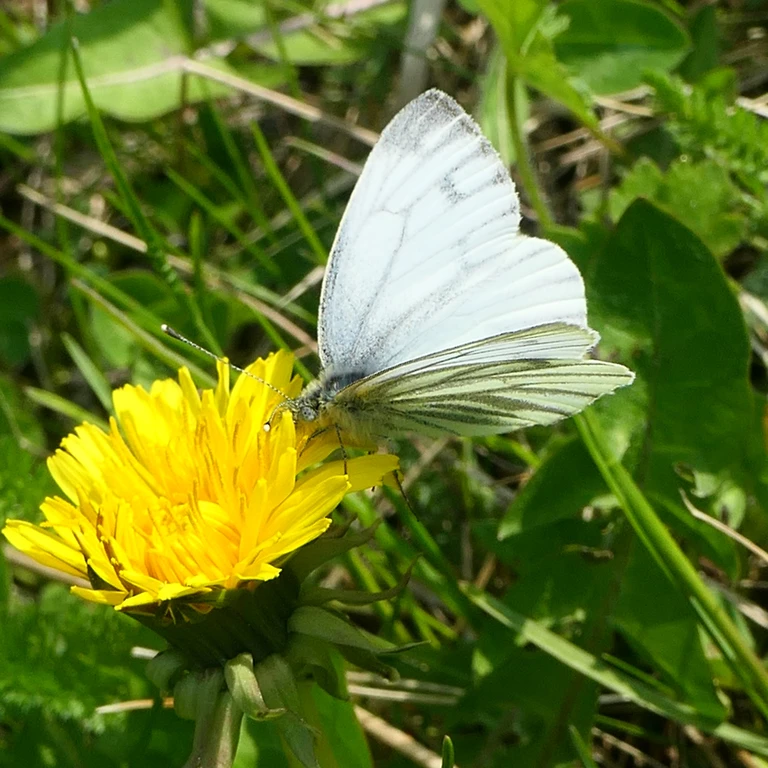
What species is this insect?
Pieris napi
